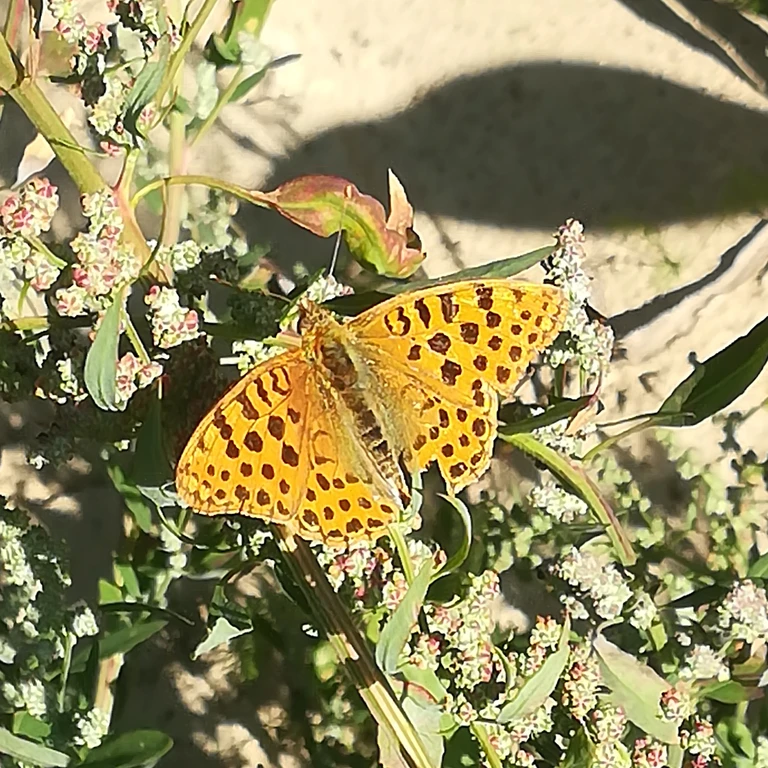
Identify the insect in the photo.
Issoria lathonia
